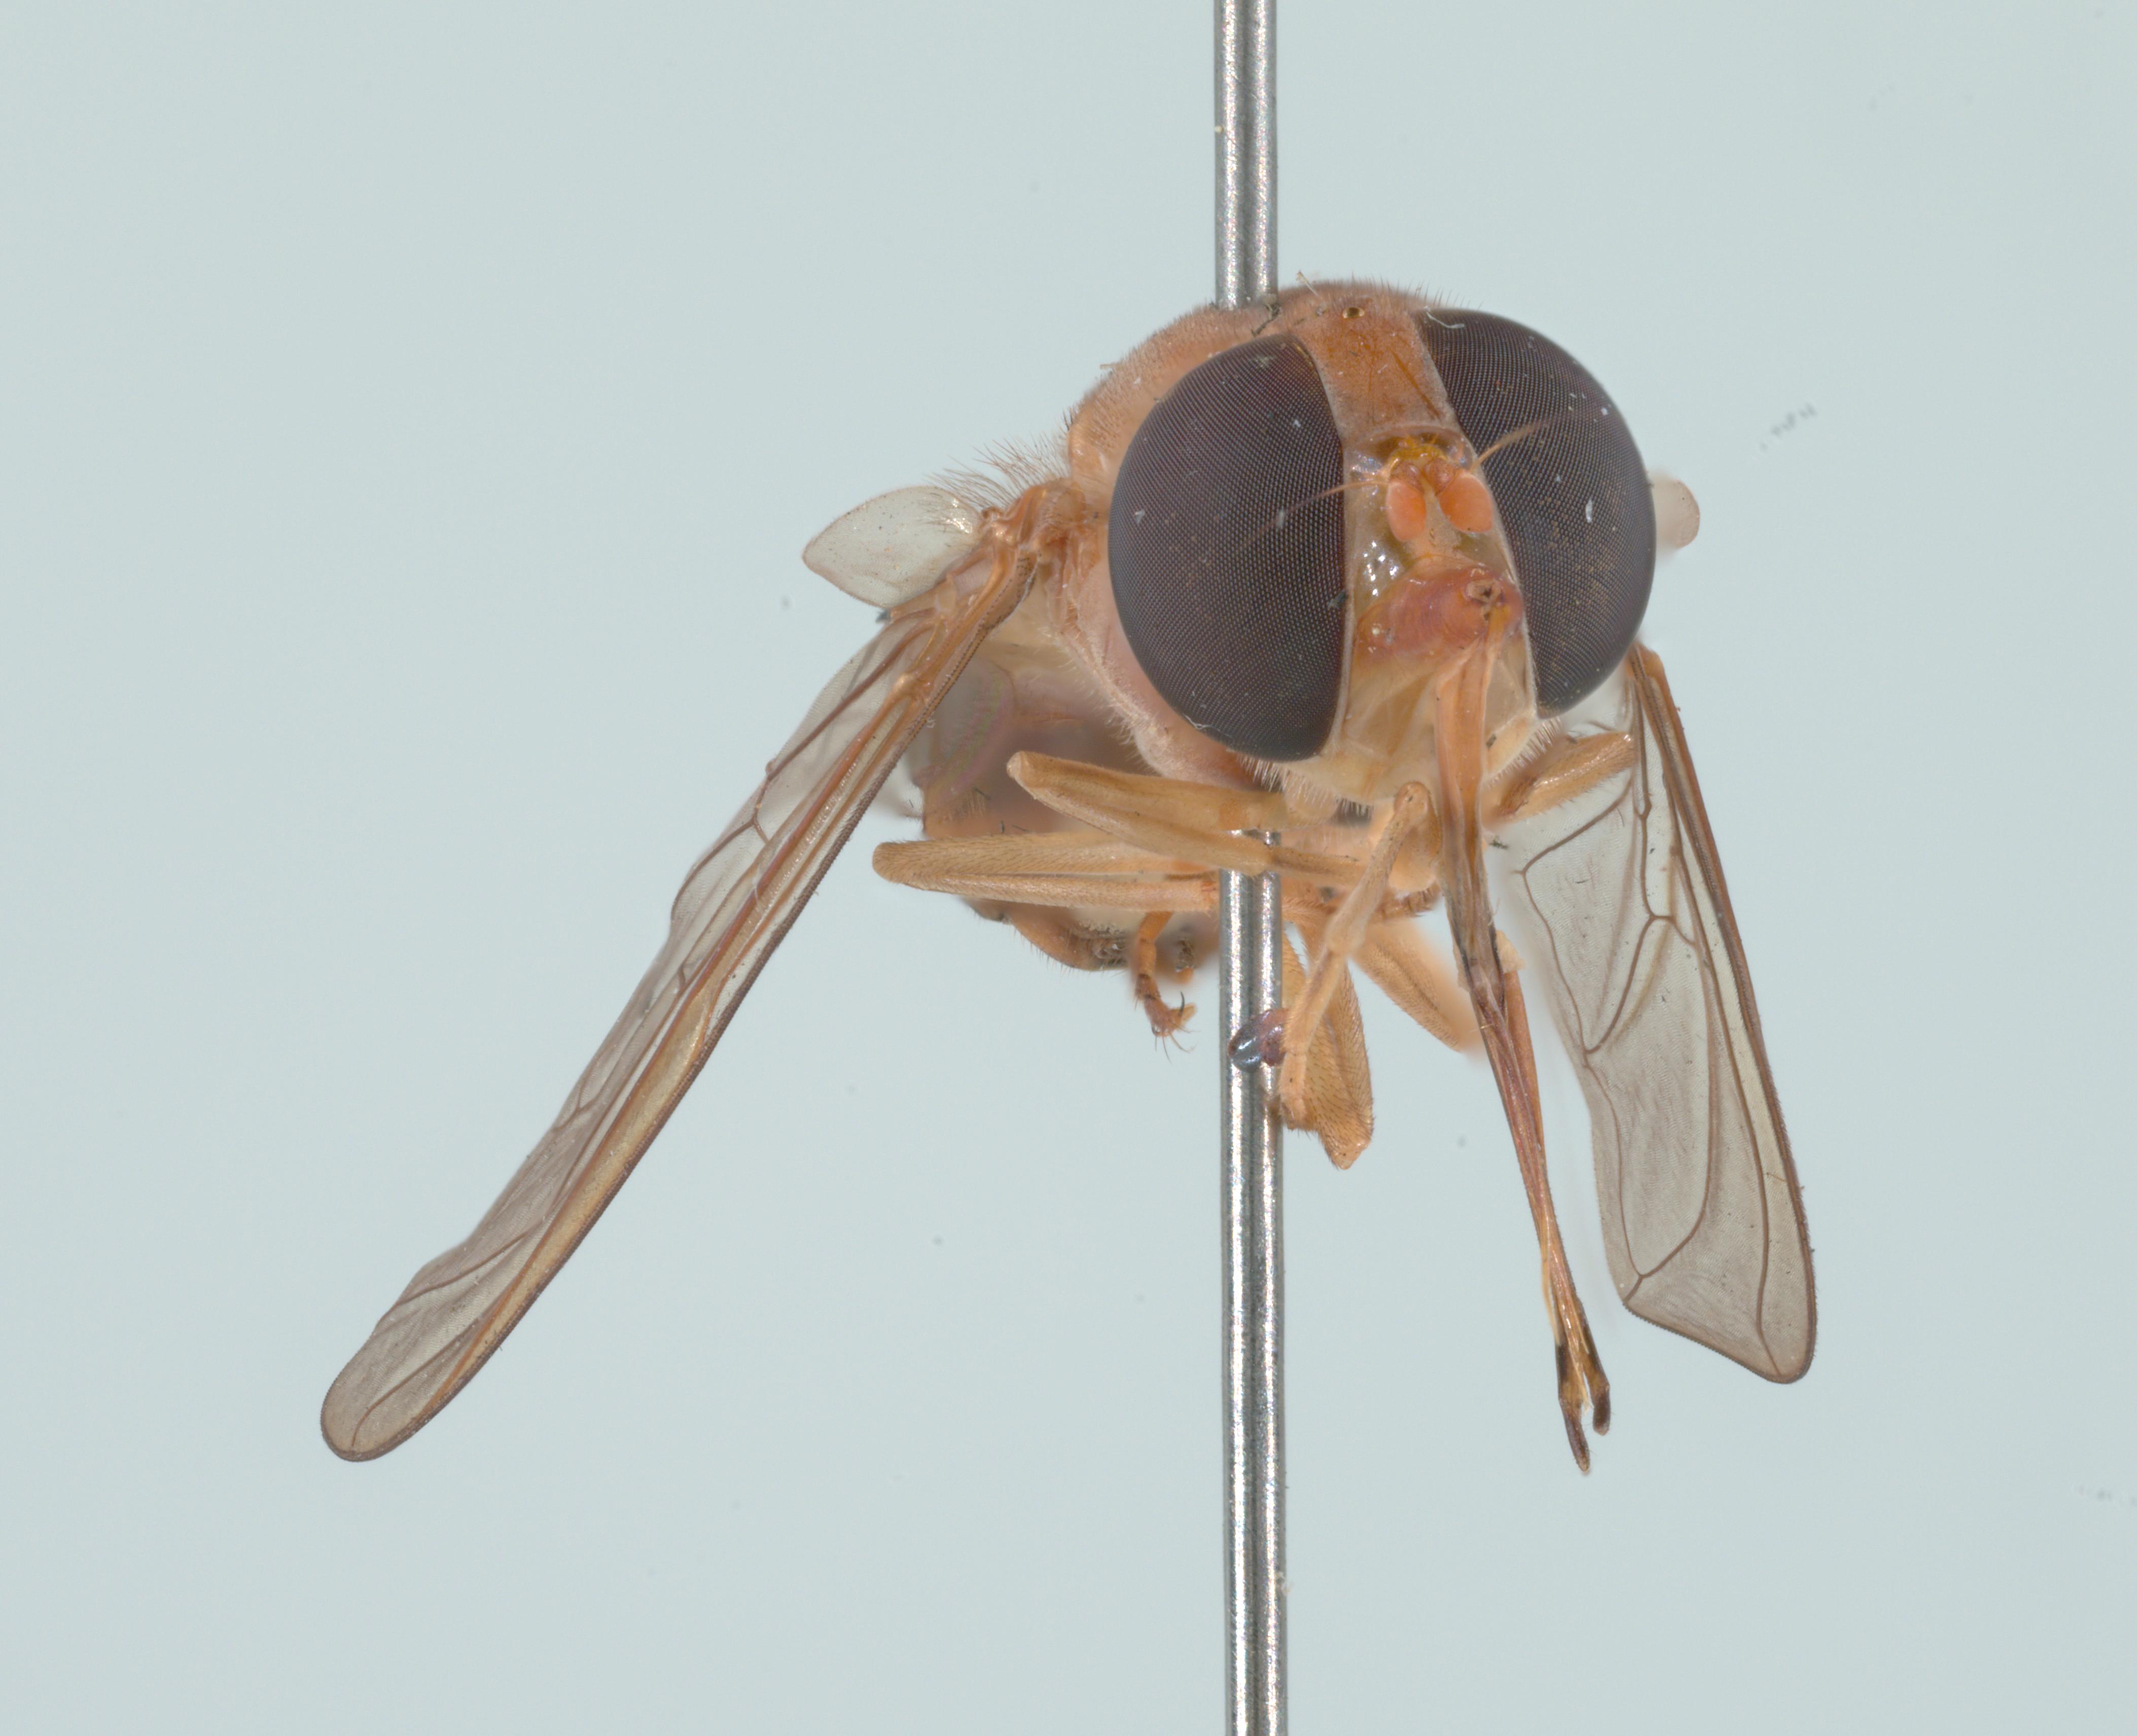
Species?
Rhingia lutea
